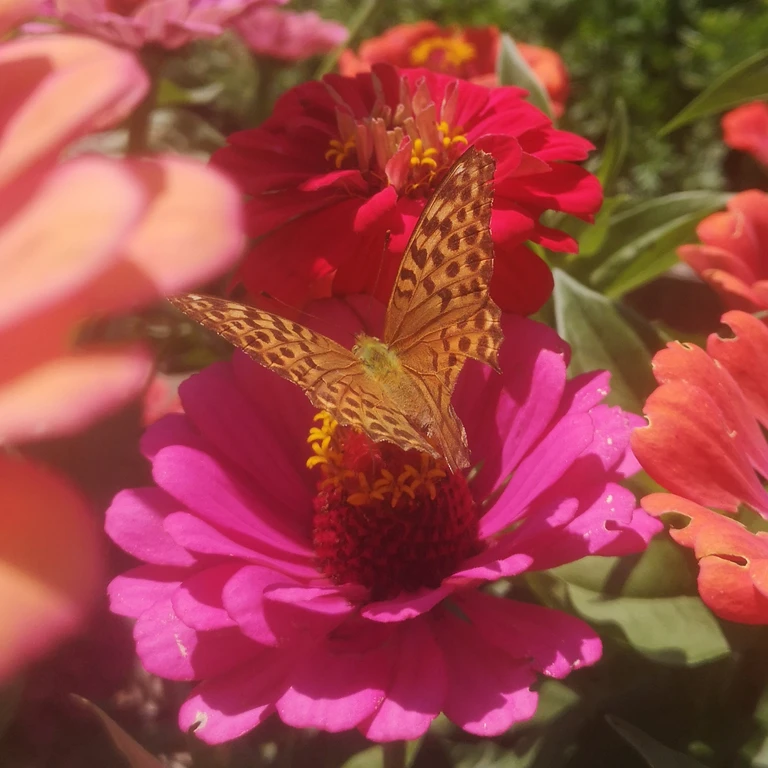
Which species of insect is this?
Argynnis paphia
